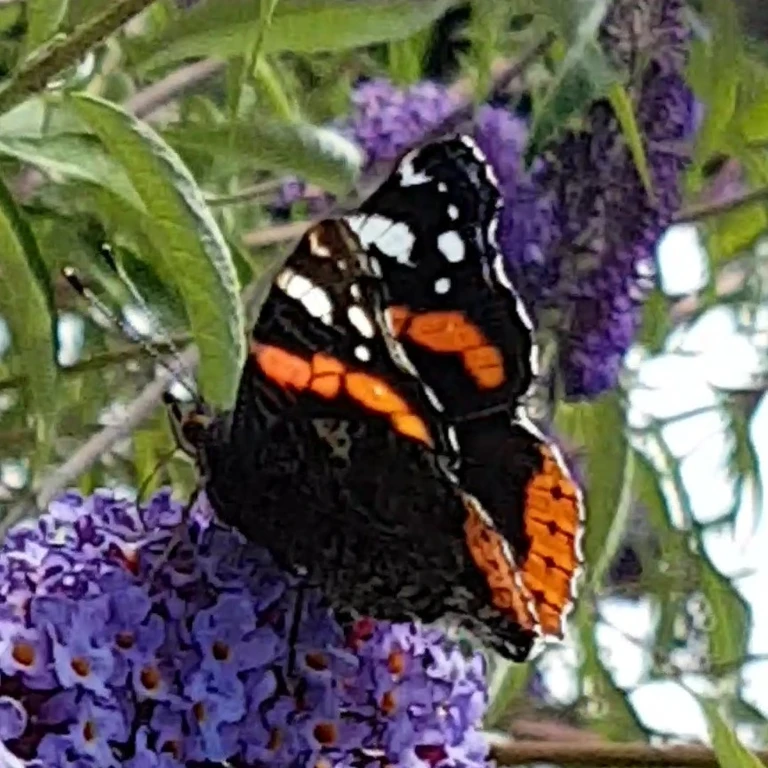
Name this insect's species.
Vanessa atalanta
